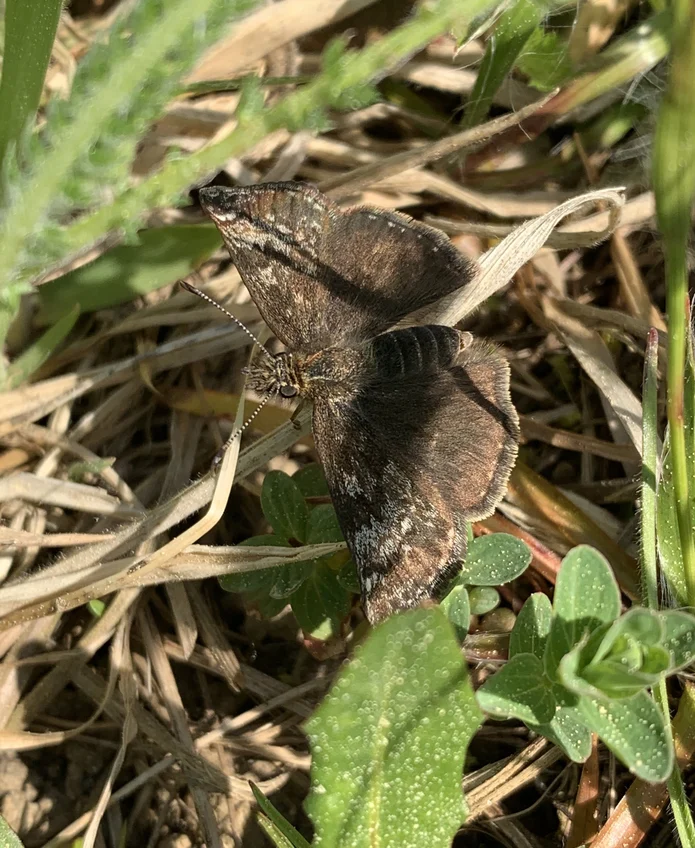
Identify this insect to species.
Erynnis tages
